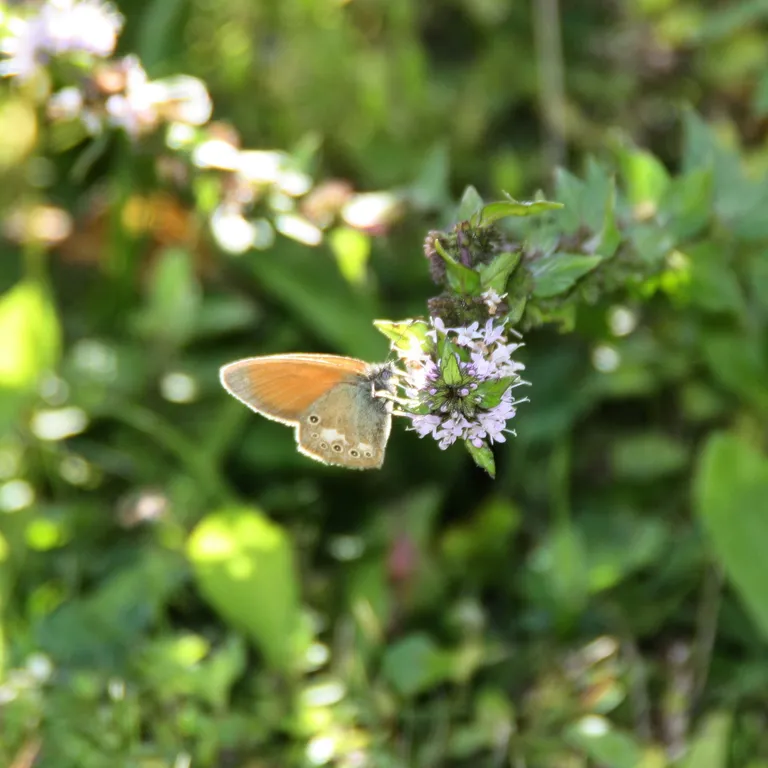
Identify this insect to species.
Coenonympha glycerion (also Coenonympha iphis)
